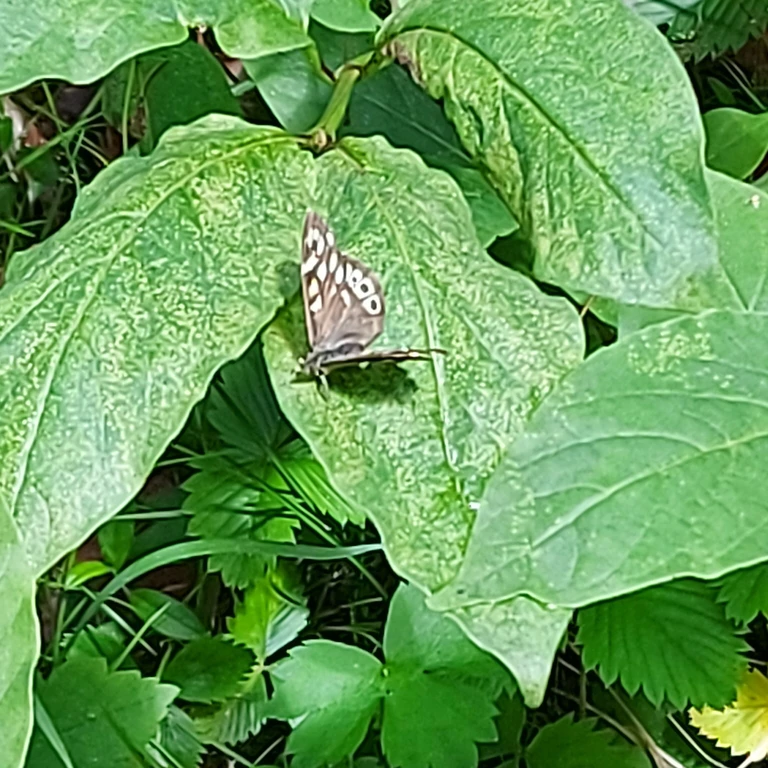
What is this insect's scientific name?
Pararge aegeria
